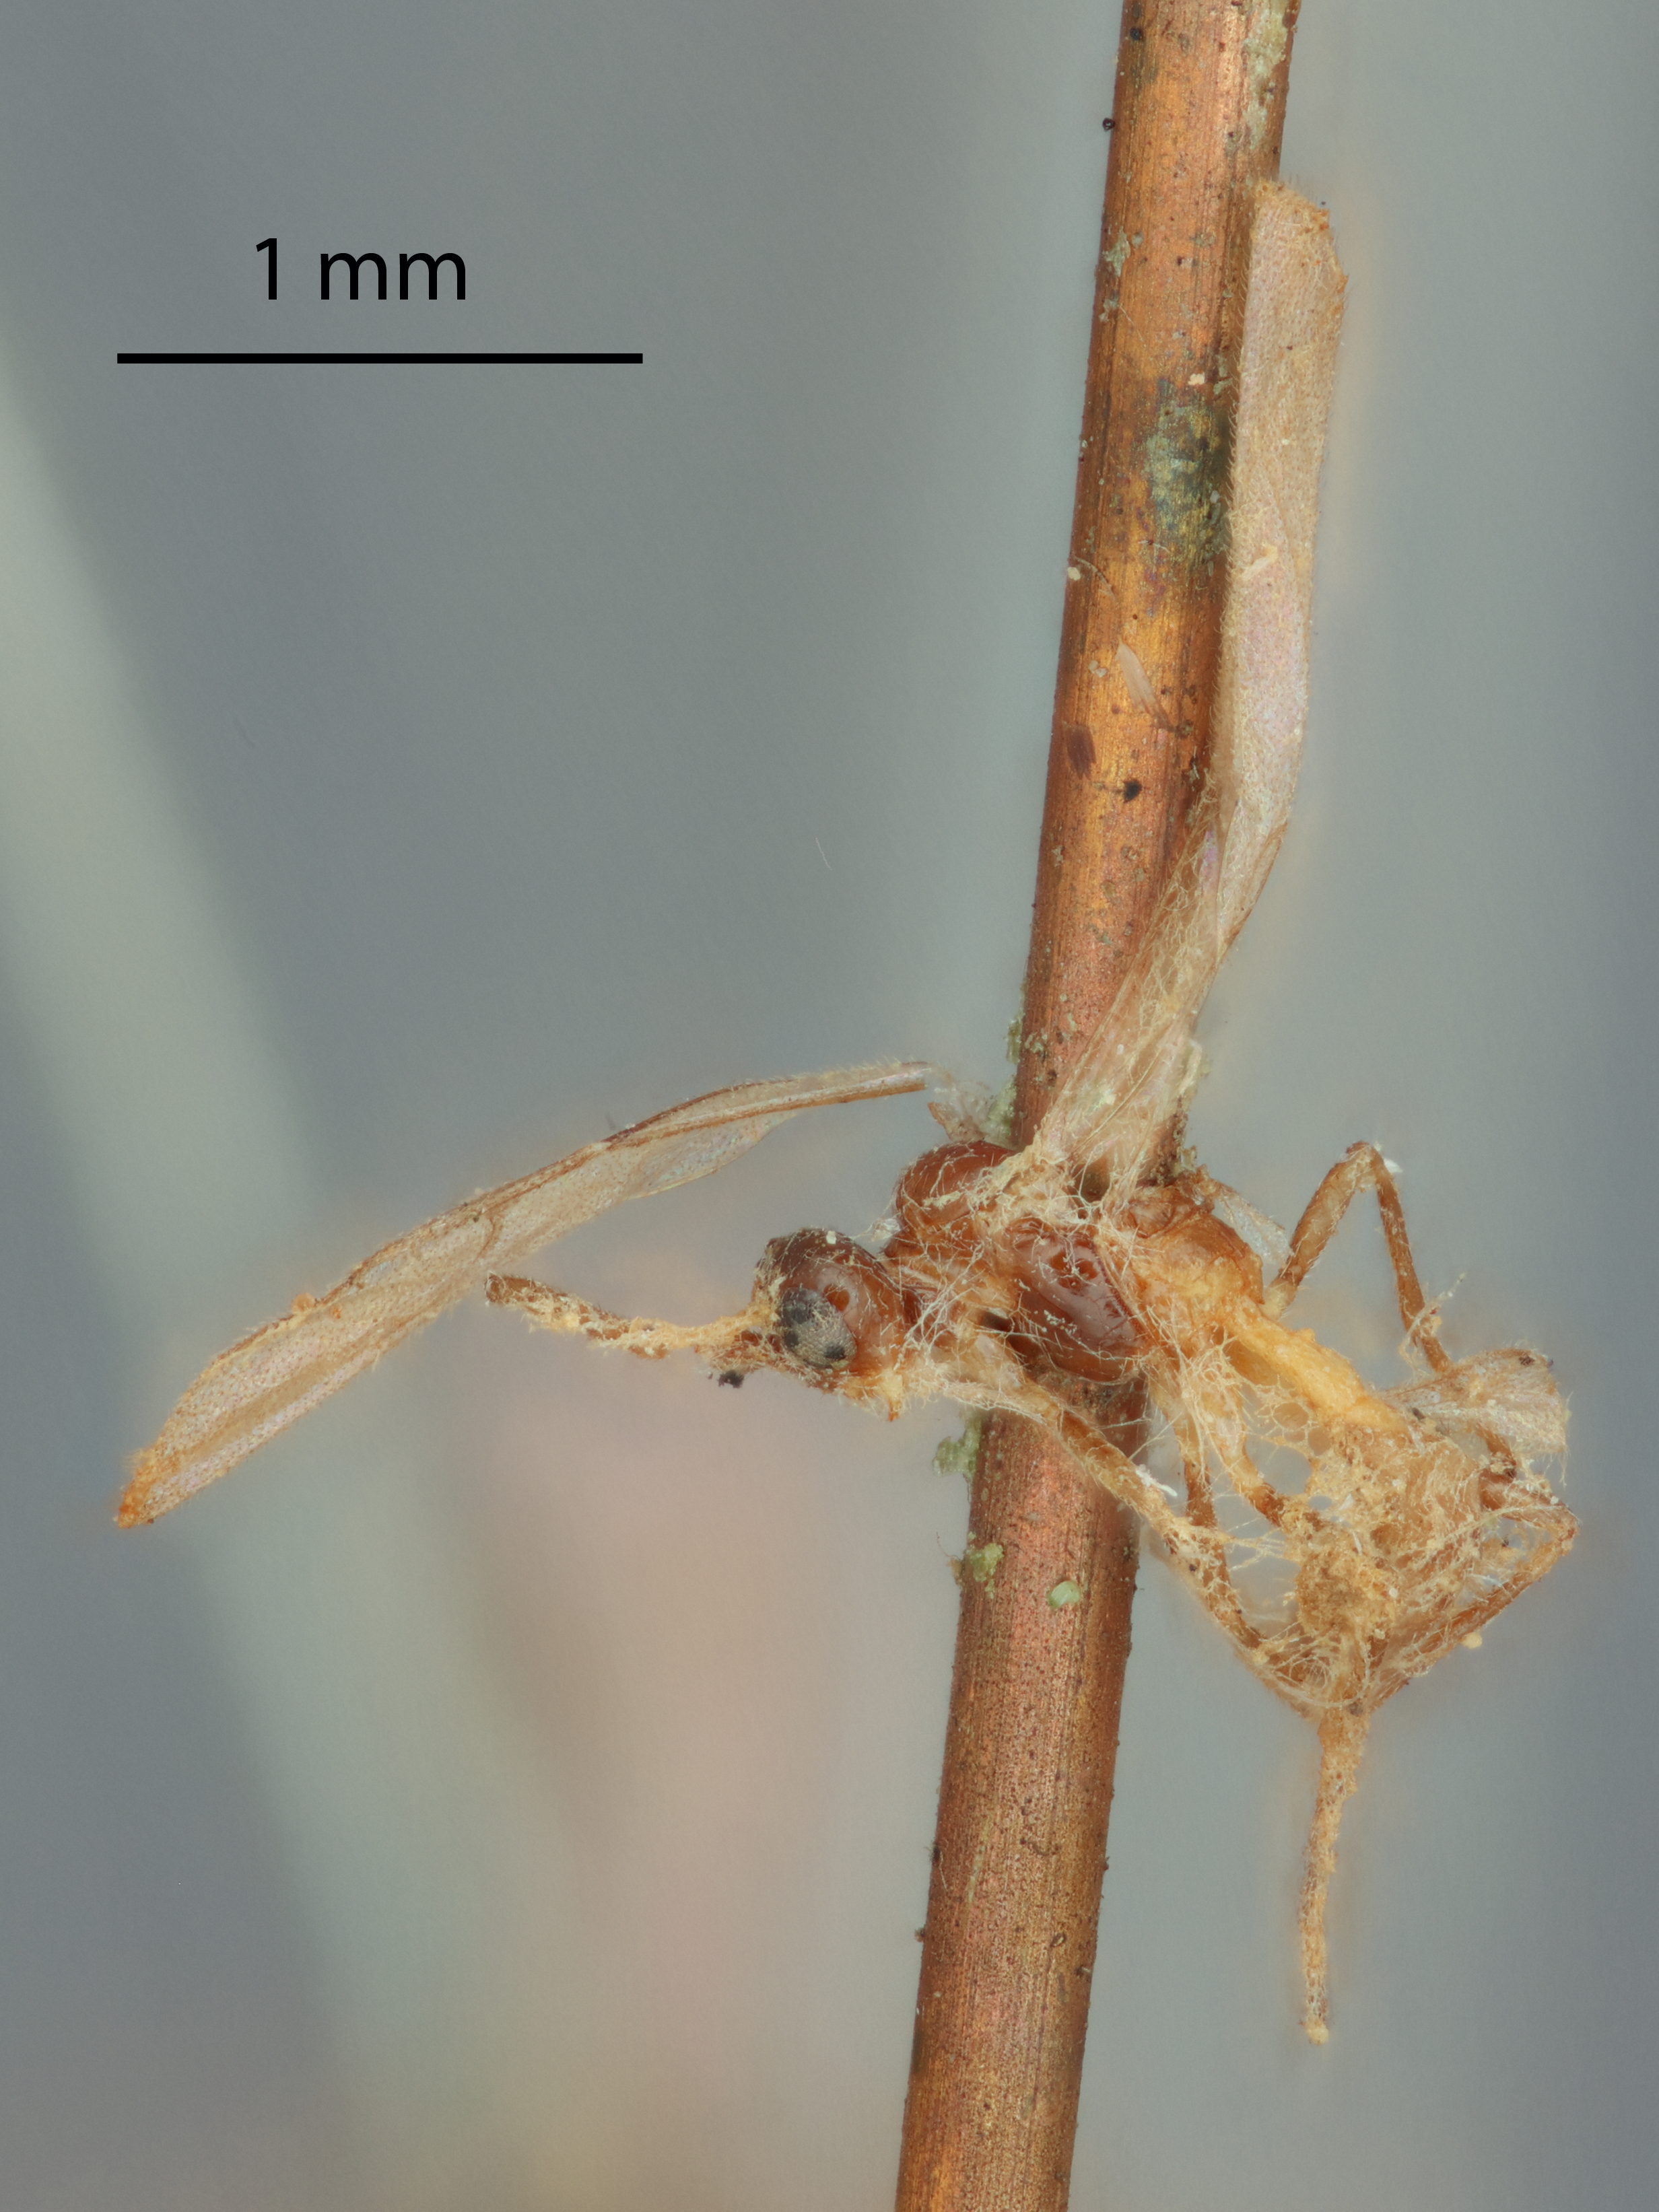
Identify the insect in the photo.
Aphidius avenaphis
